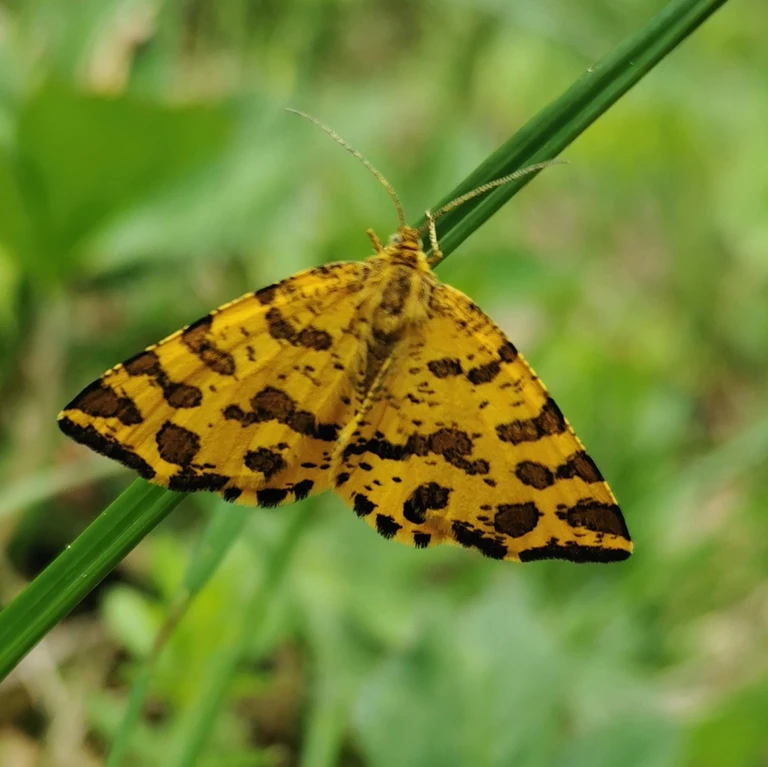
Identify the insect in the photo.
Pseudopanthera macularia
